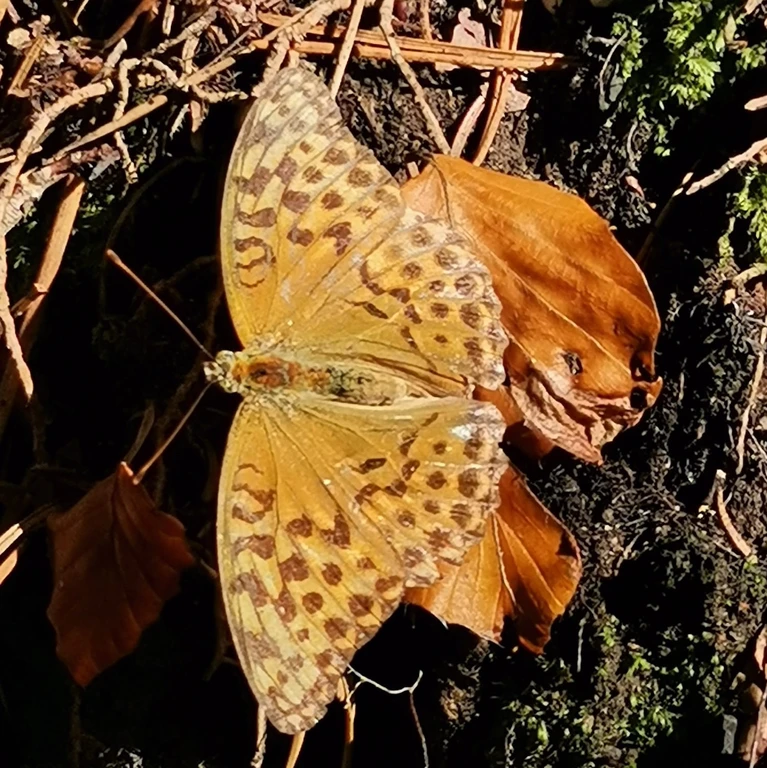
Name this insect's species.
Argynnis paphia
